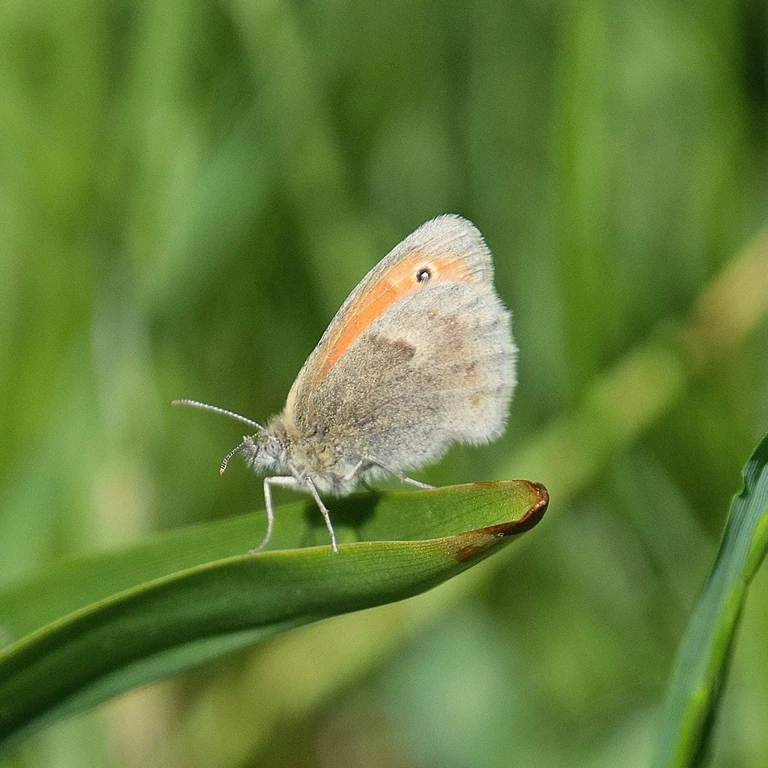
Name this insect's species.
Coenonympha pamphilus
